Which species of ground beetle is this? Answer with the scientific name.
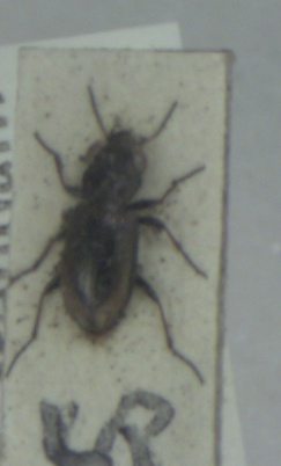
Notiophilus biguttatus
